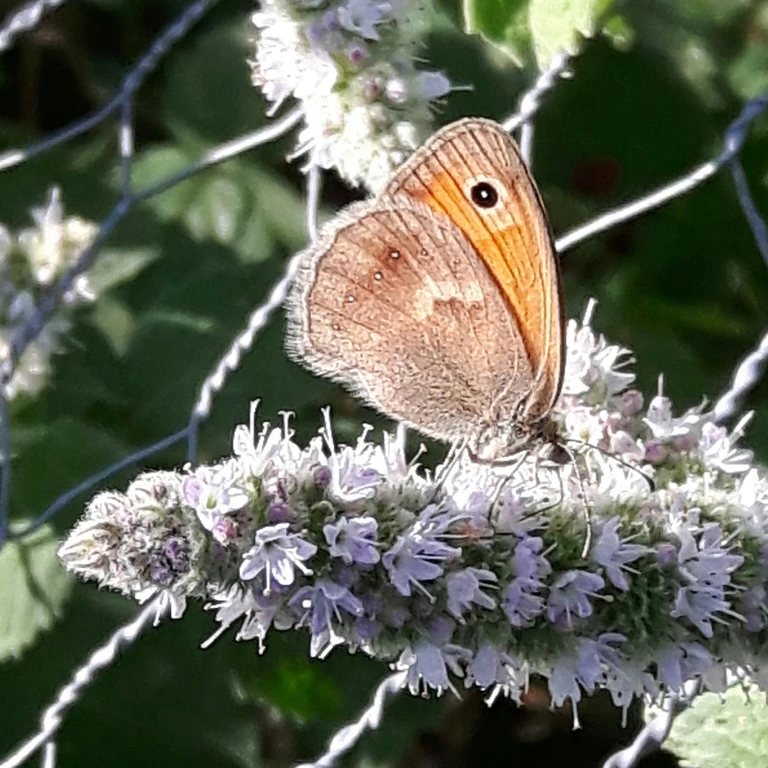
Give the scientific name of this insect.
Coenonympha pamphilus
